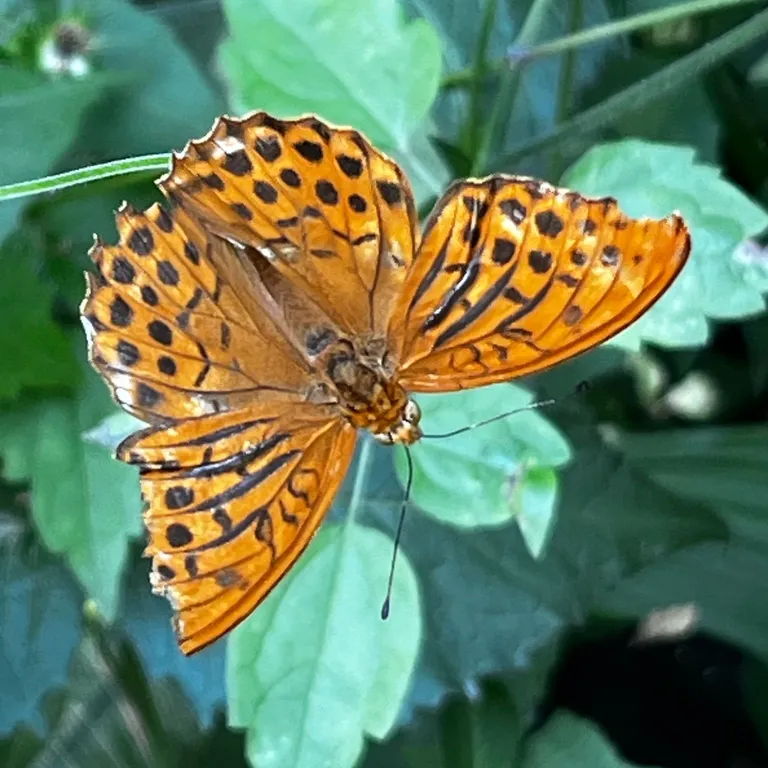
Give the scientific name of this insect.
Argynnis paphia
